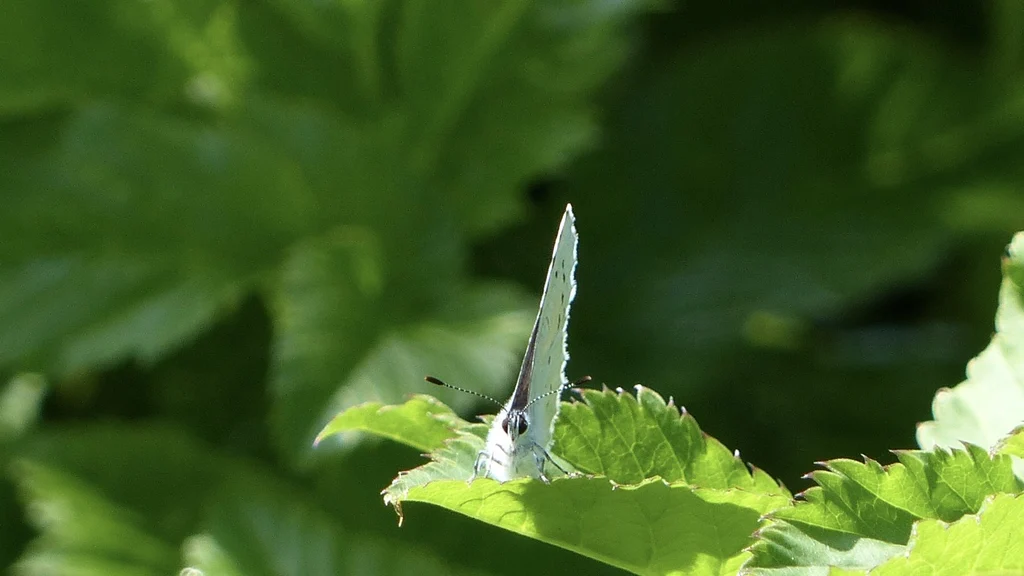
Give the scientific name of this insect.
Celastrina argiolus
